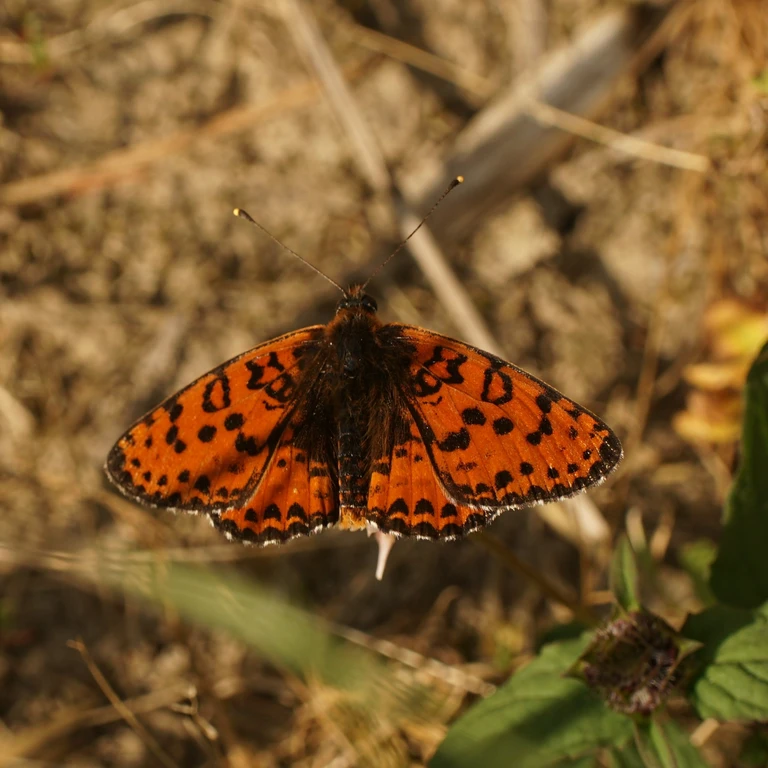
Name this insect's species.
Melitaea didyma
